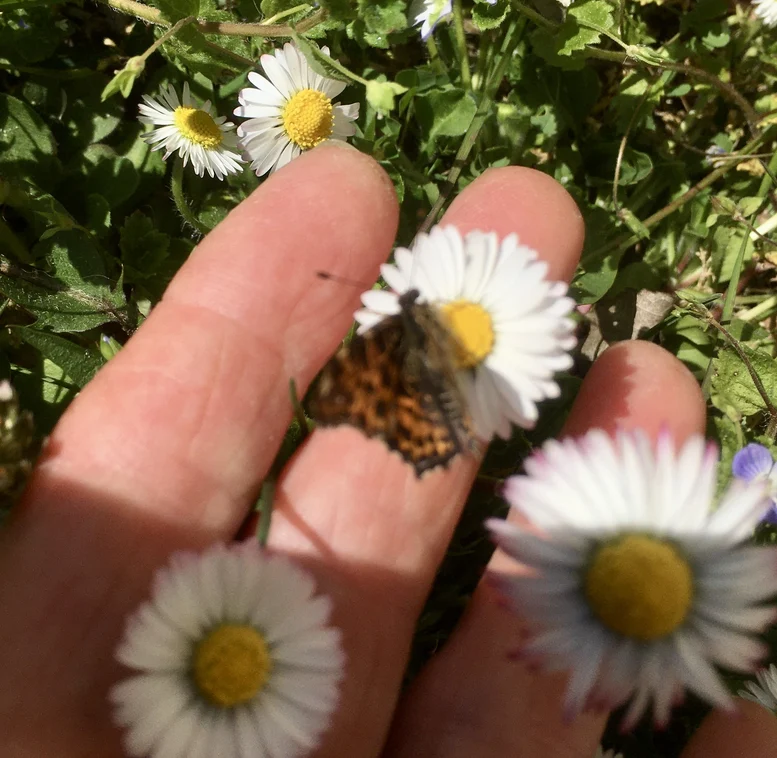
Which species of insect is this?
Araschnia levana
